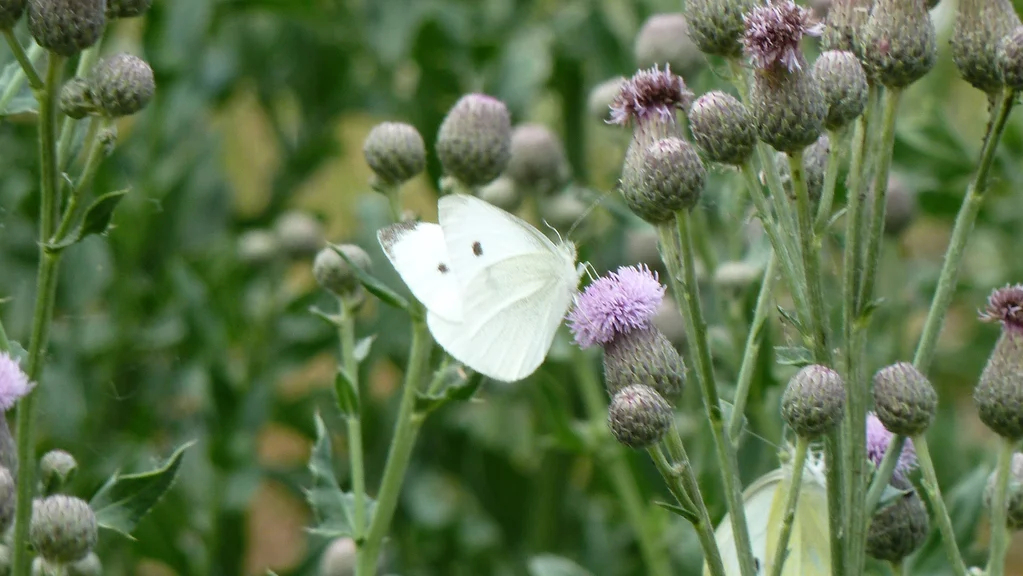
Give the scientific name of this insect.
Pieris rapae
